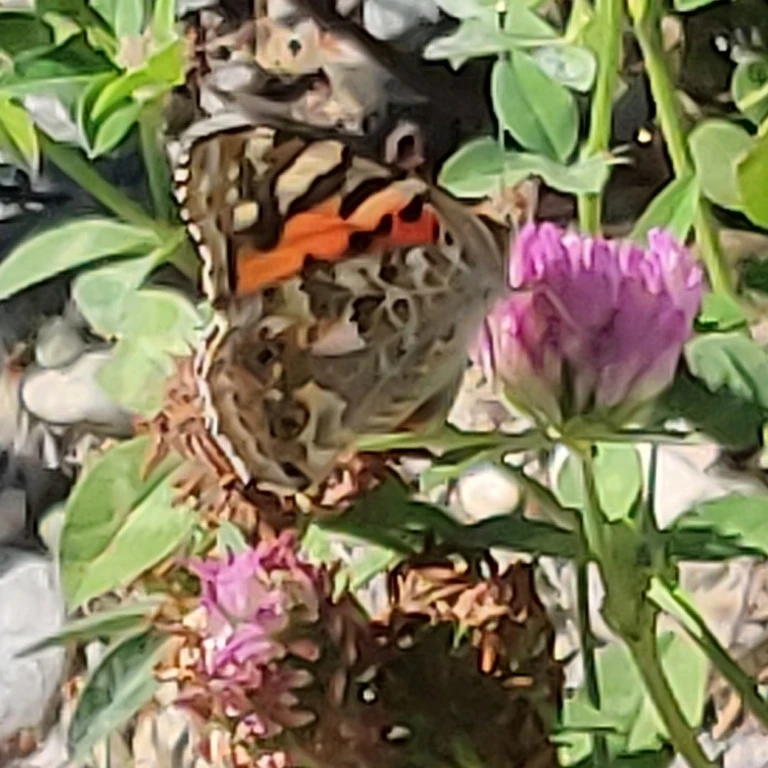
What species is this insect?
Vanessa cardui
